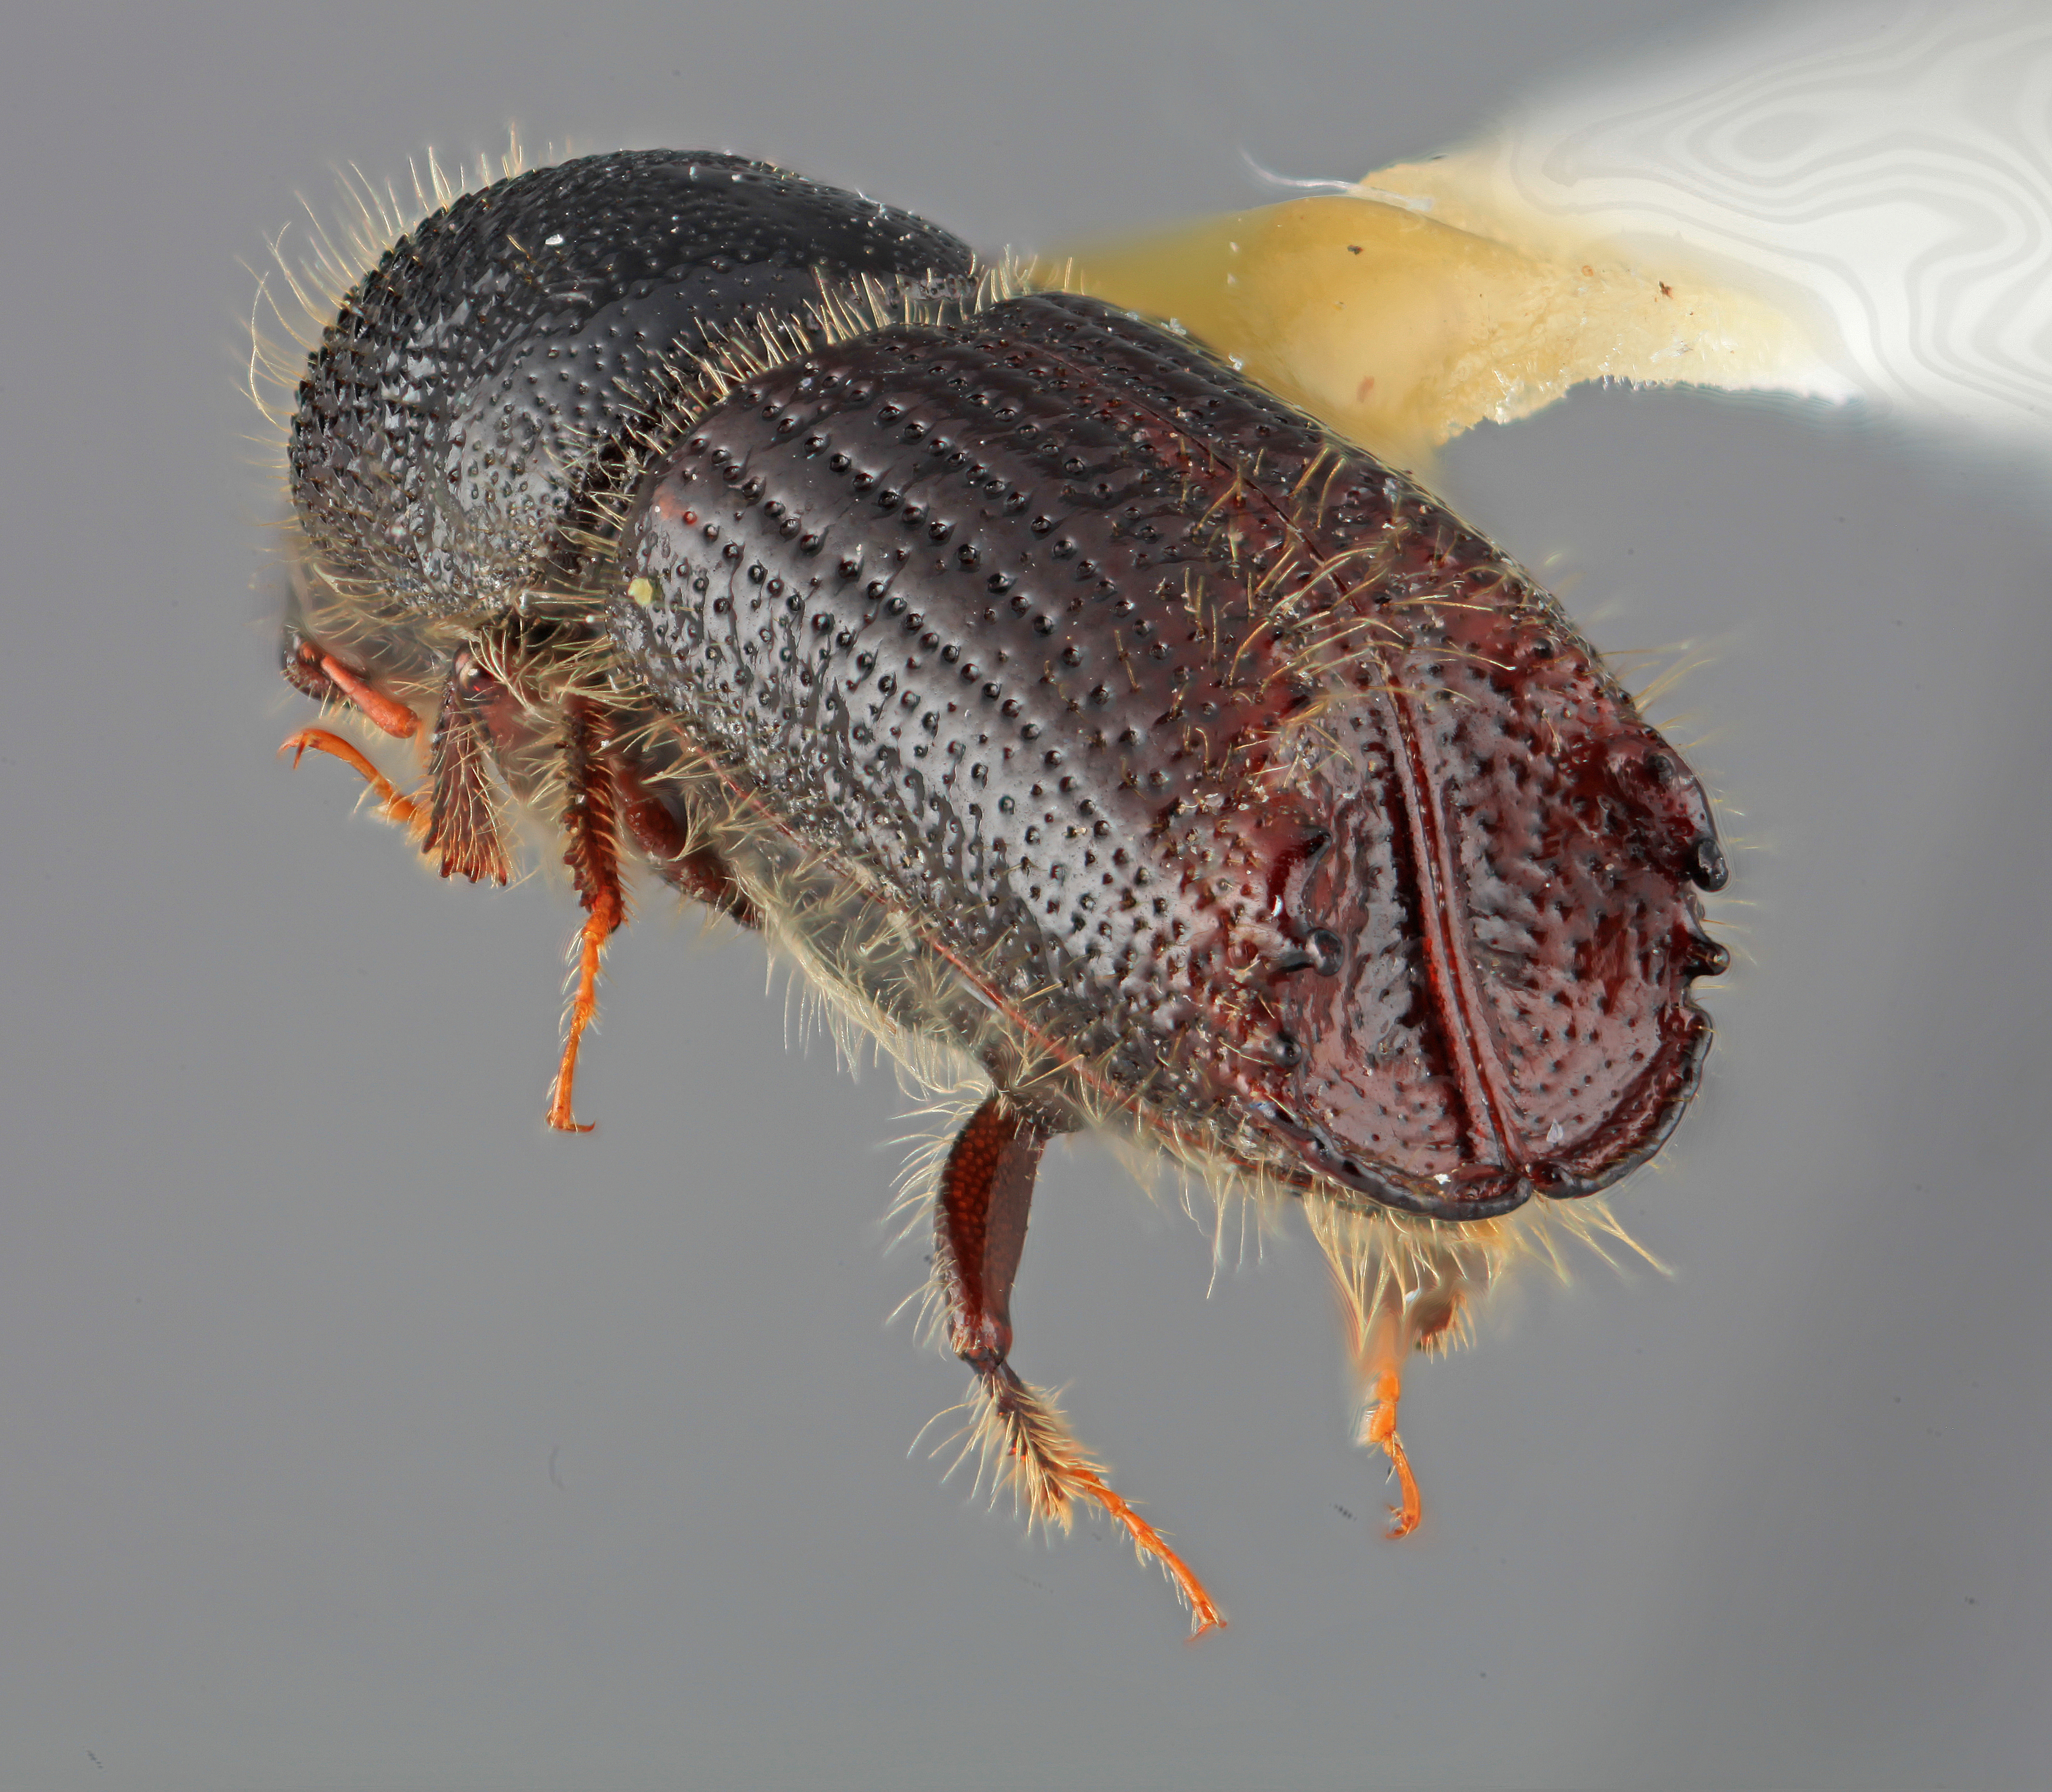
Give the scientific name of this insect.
Ips pilifrons
